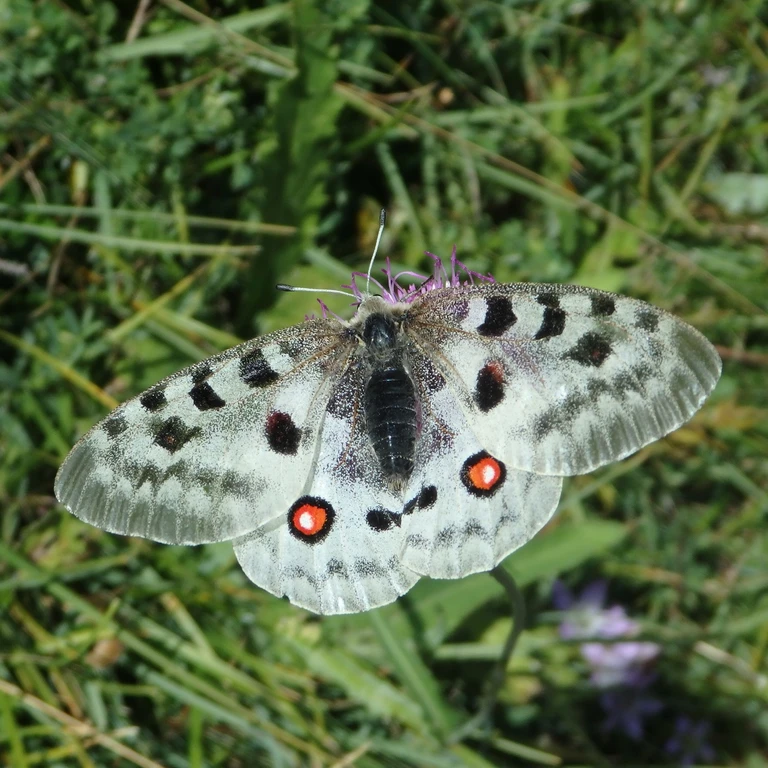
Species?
Parnassius apollo
